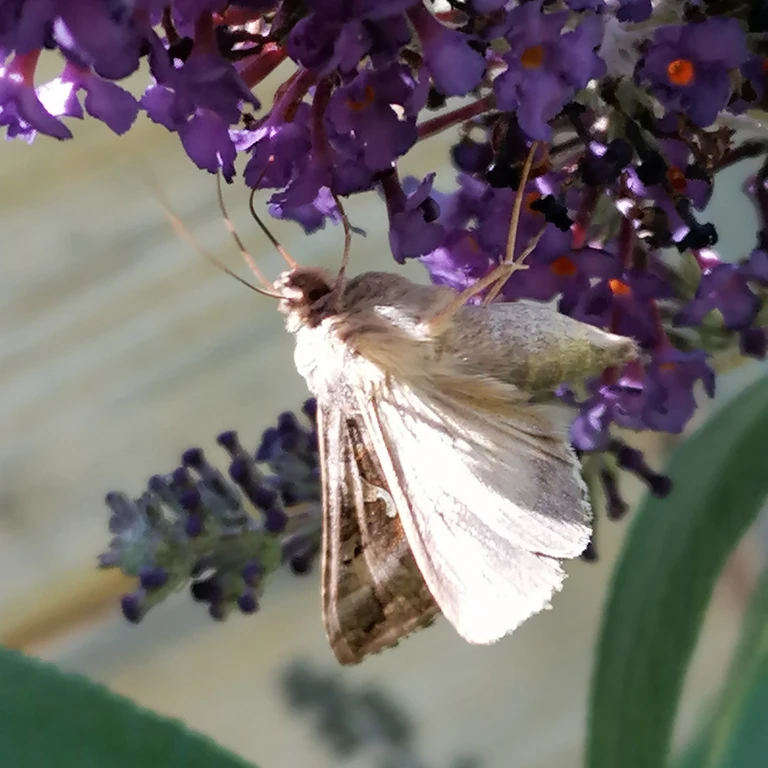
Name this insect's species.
Autographa gamma
